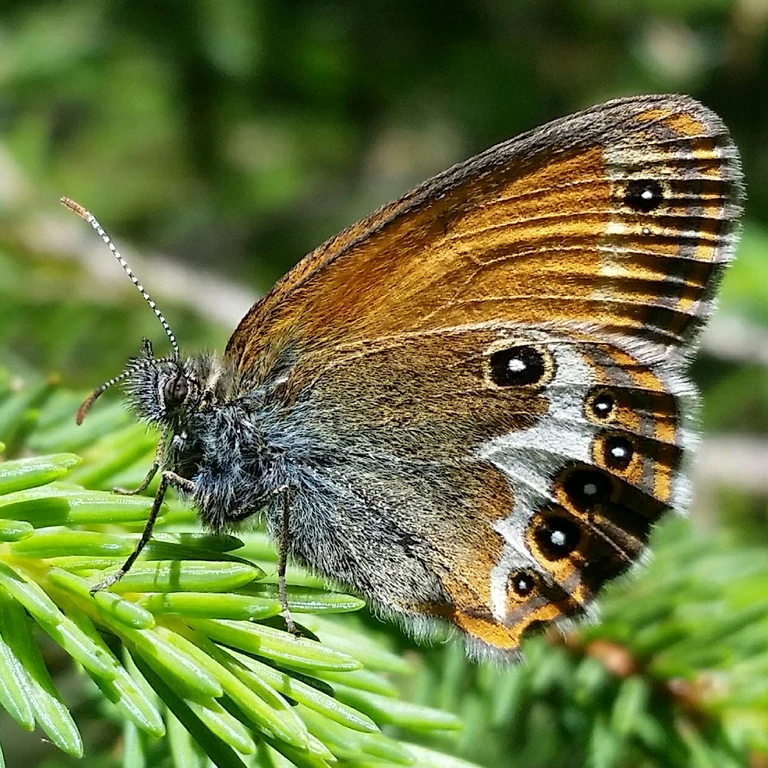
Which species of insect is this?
Coenonympha arcania
